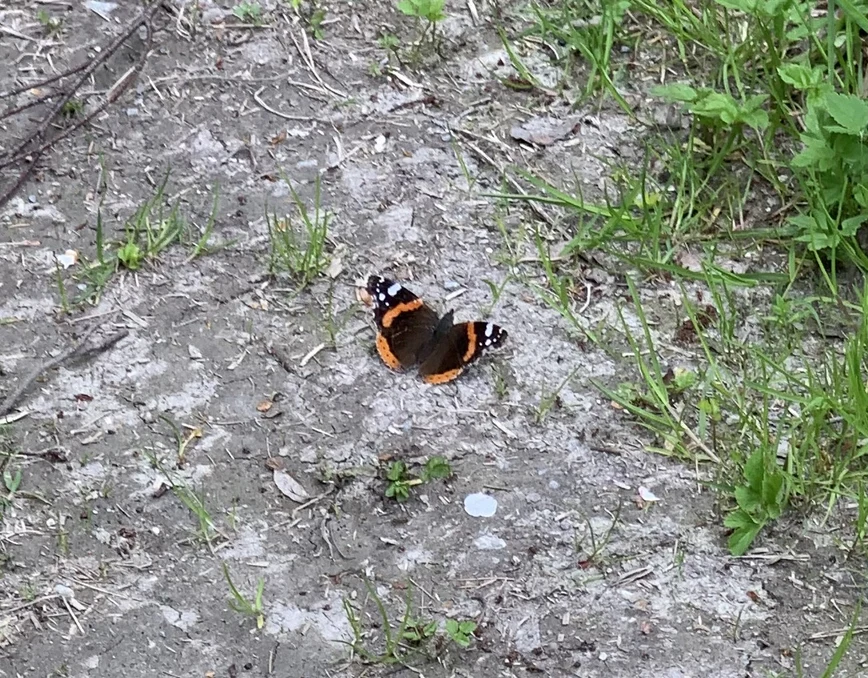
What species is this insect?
Vanessa atalanta
